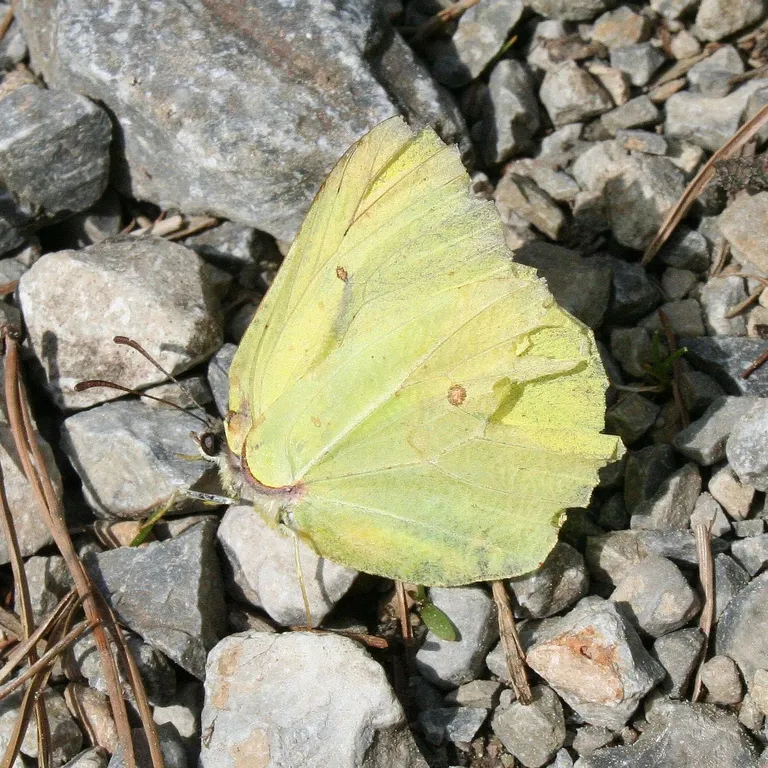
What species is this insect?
Gonepteryx rhamni
